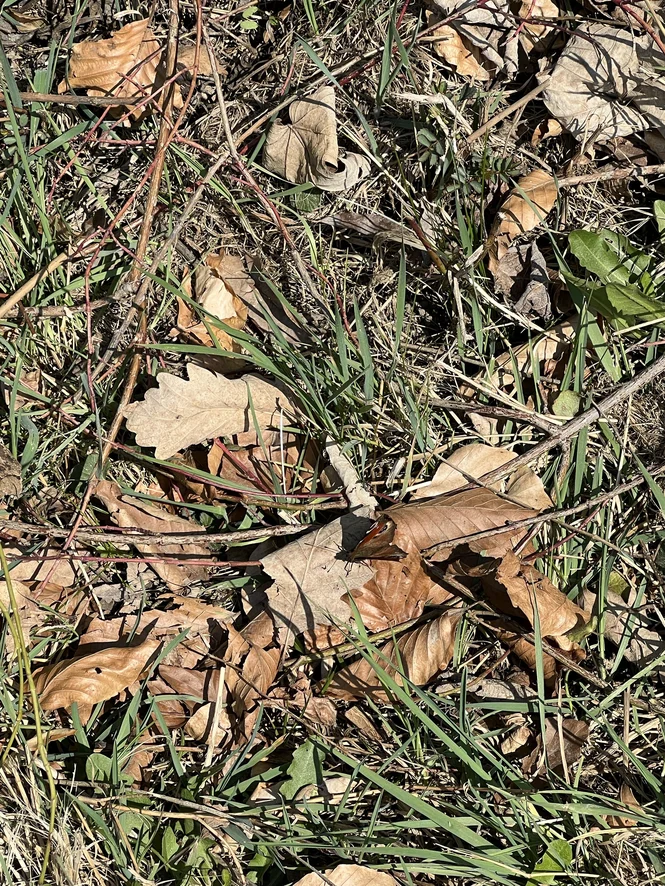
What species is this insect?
Aglais io
